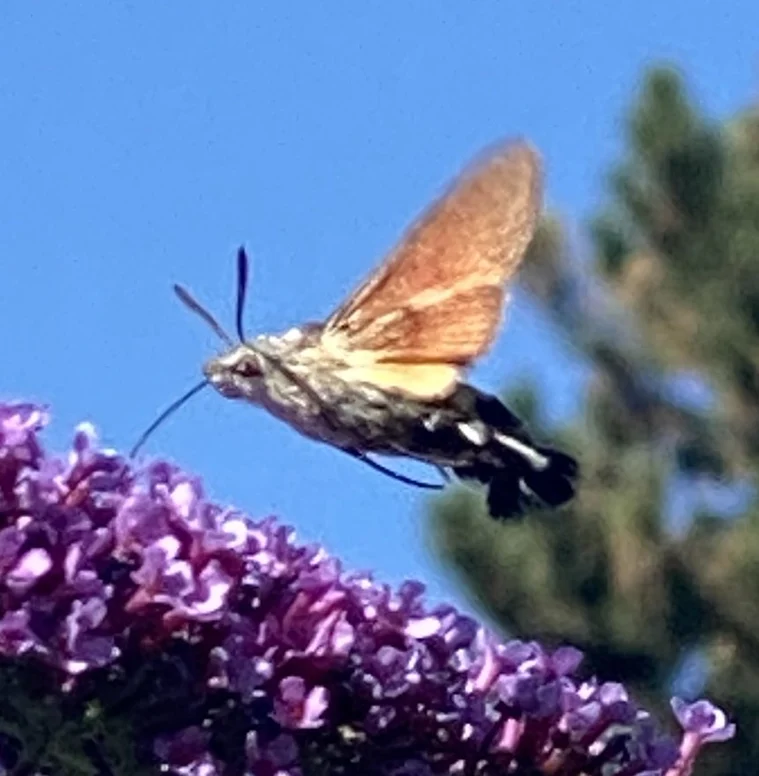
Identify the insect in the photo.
Macroglossum stellatarum
